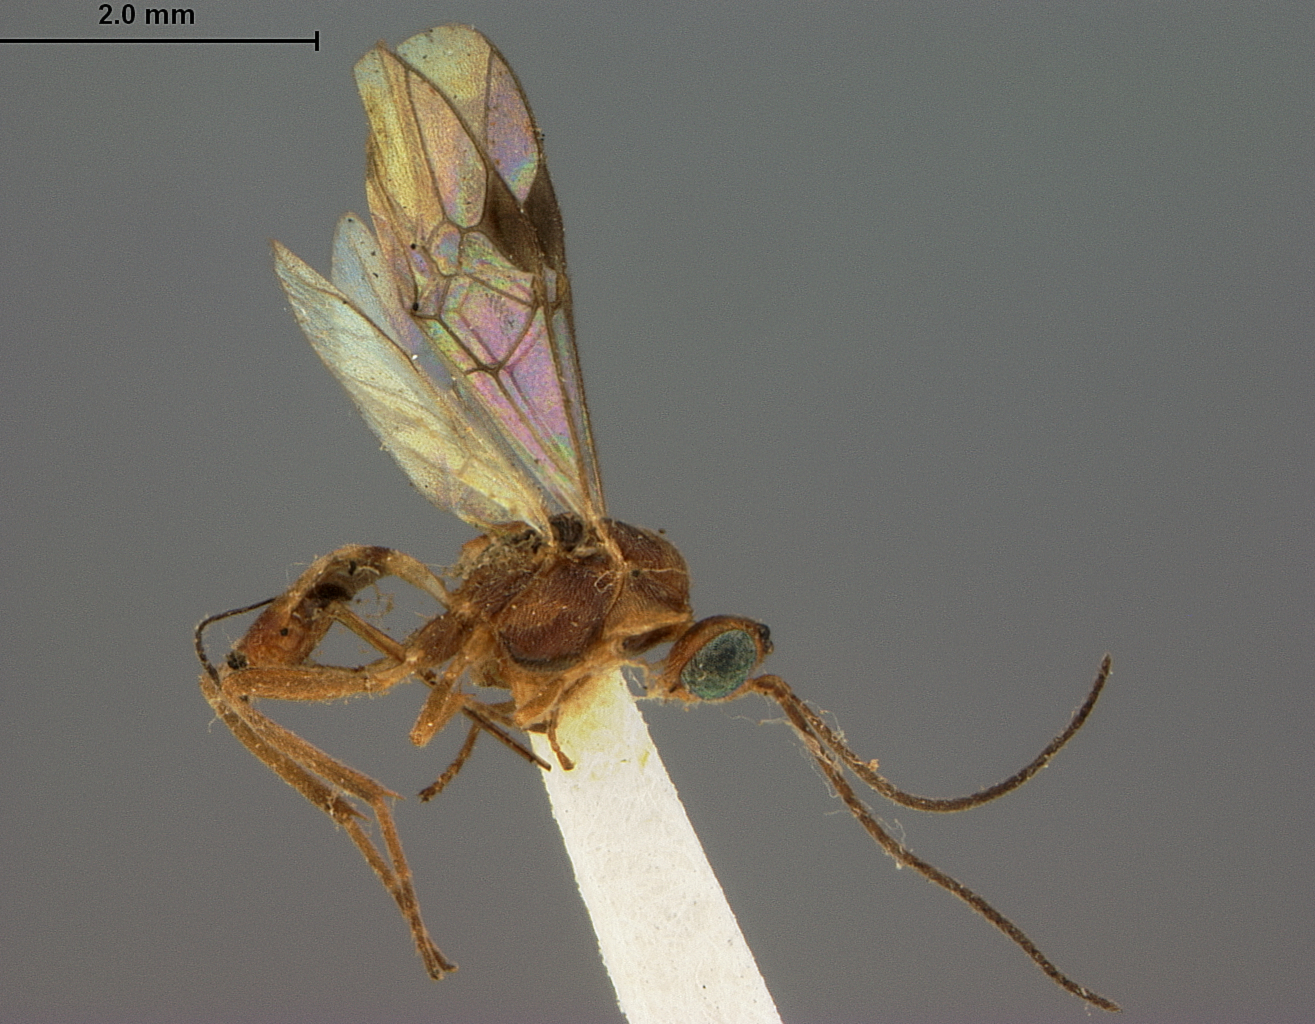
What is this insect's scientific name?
Meteorus antipodalis
